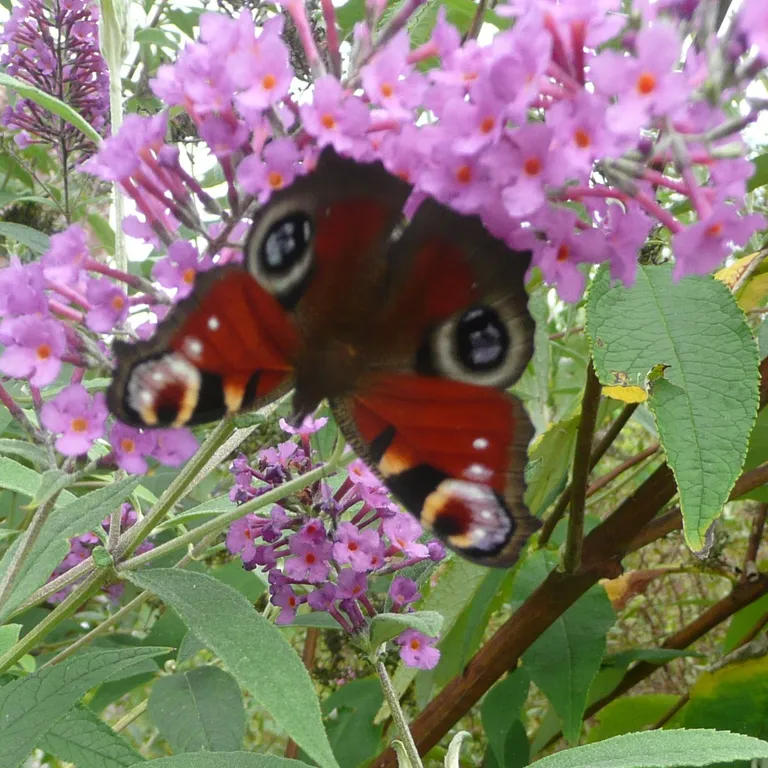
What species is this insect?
Aglais io
